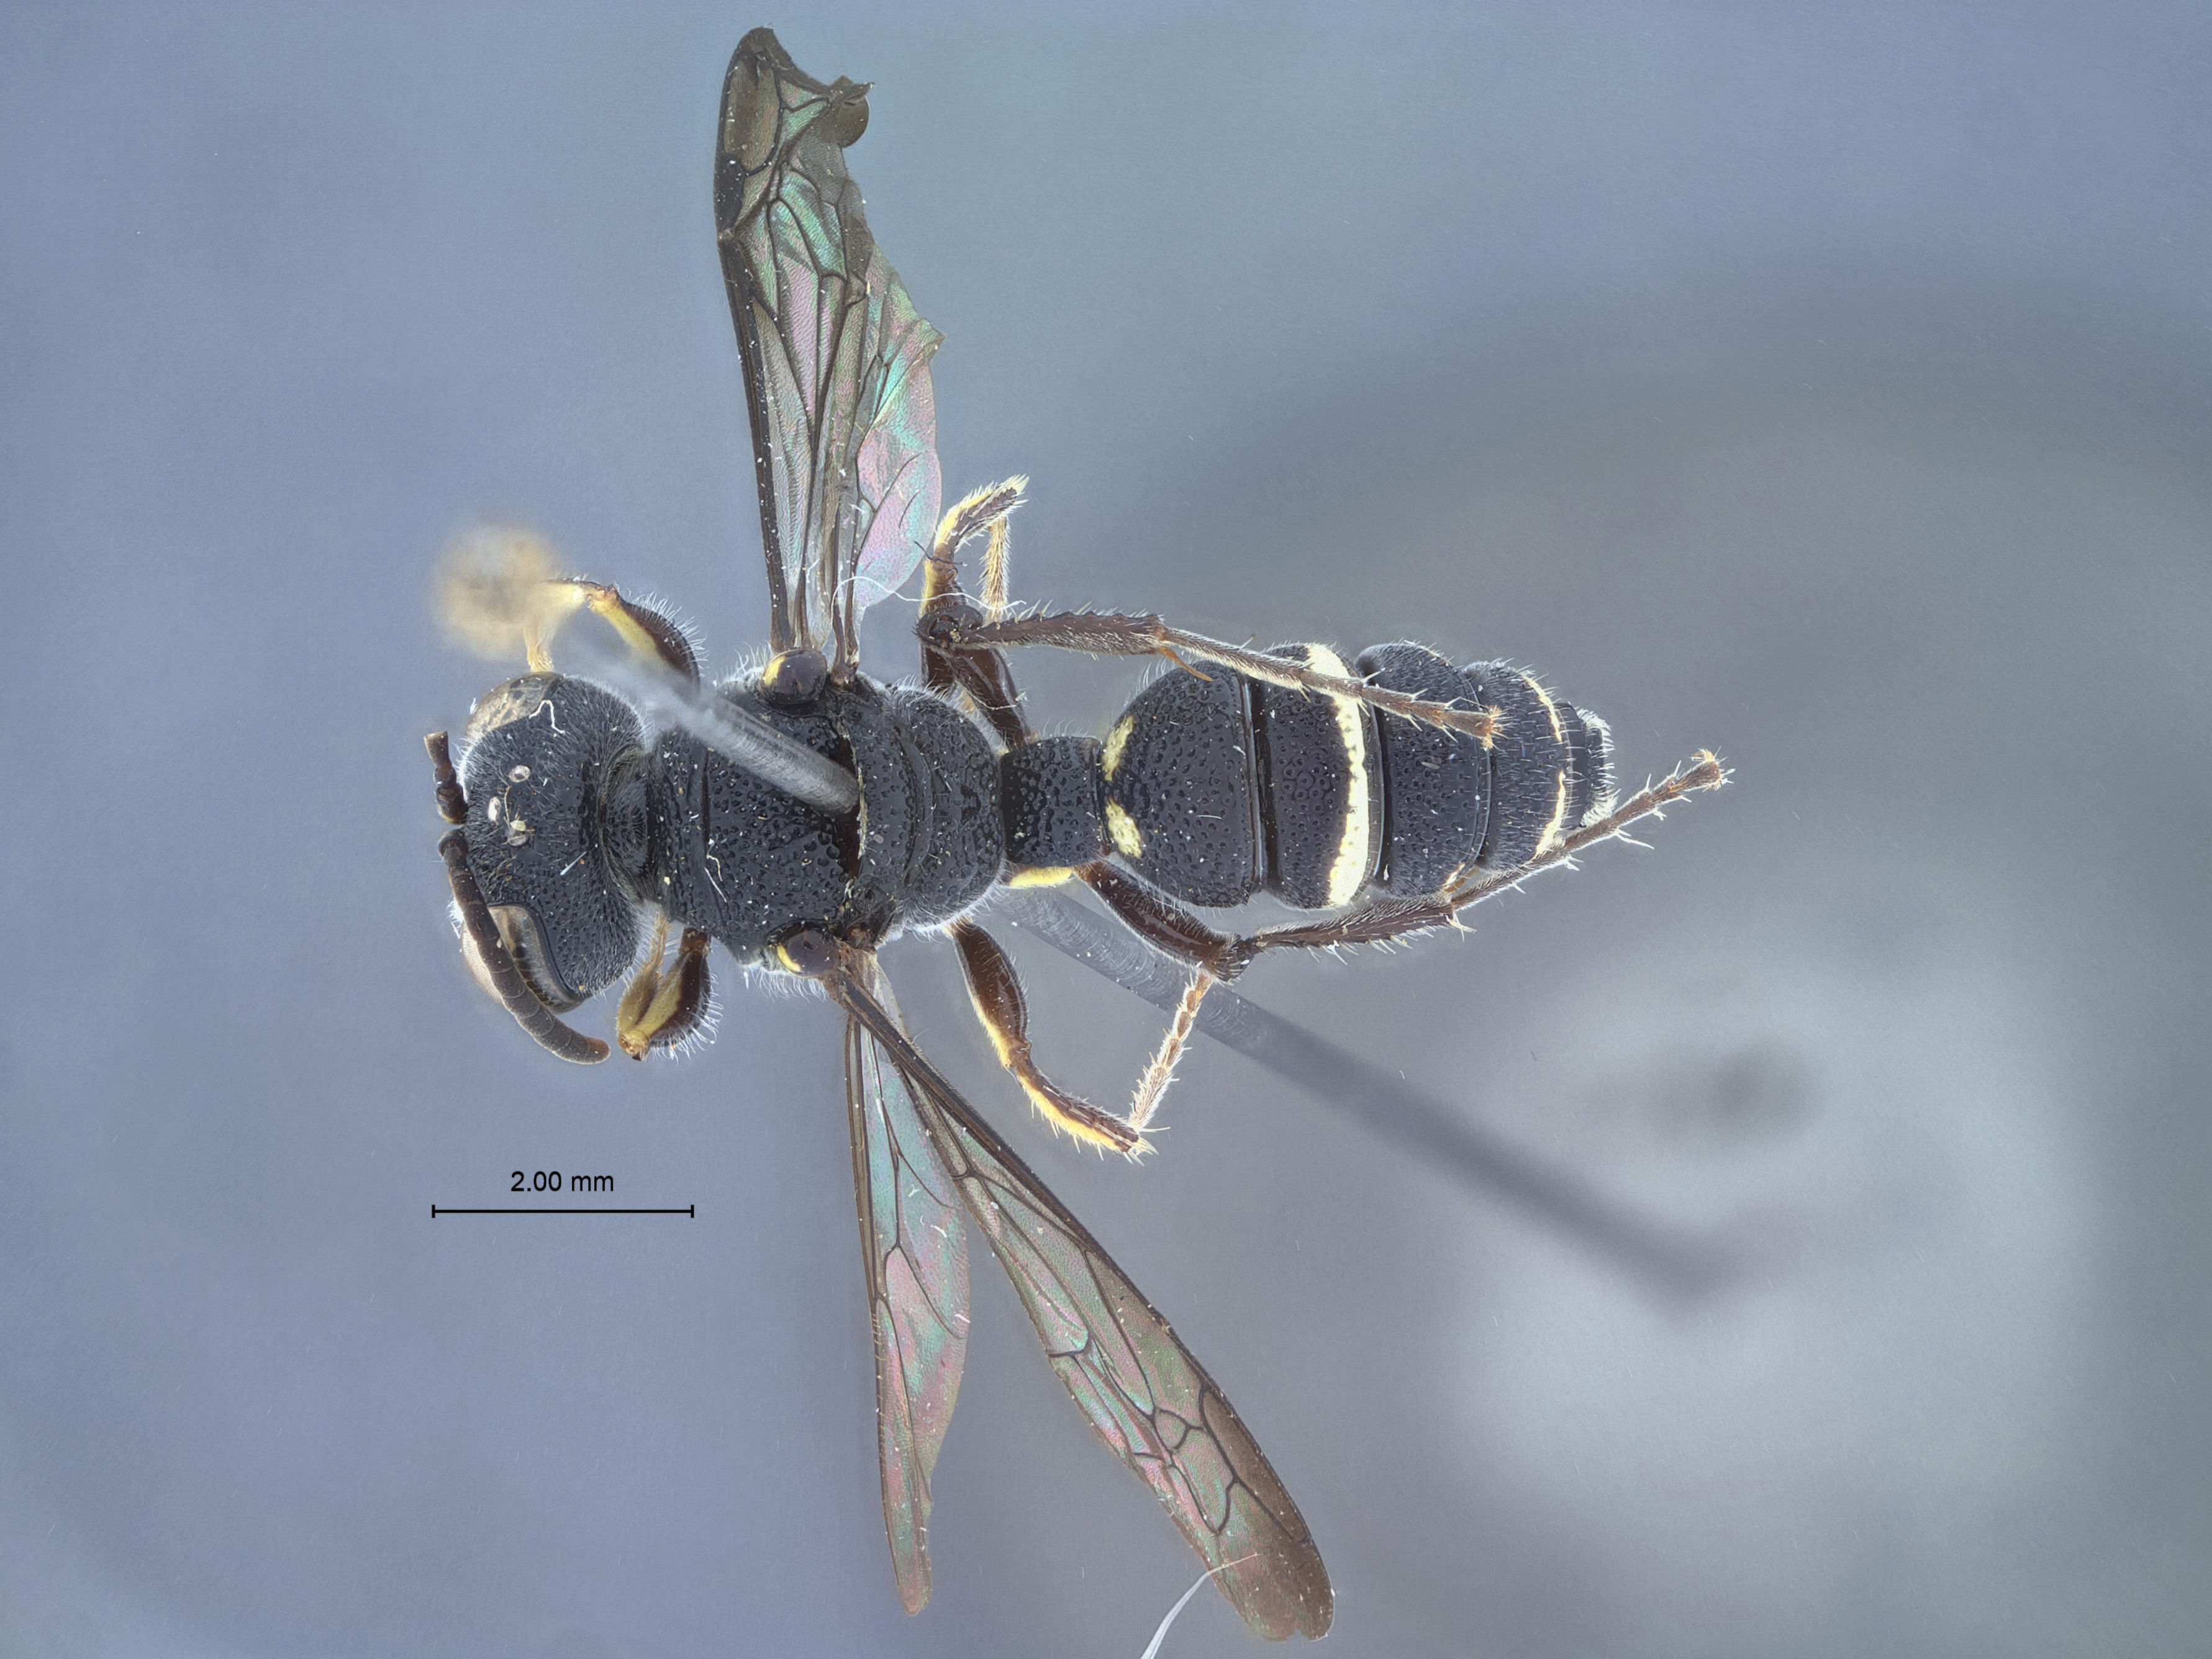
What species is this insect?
Cerceris intrusa
